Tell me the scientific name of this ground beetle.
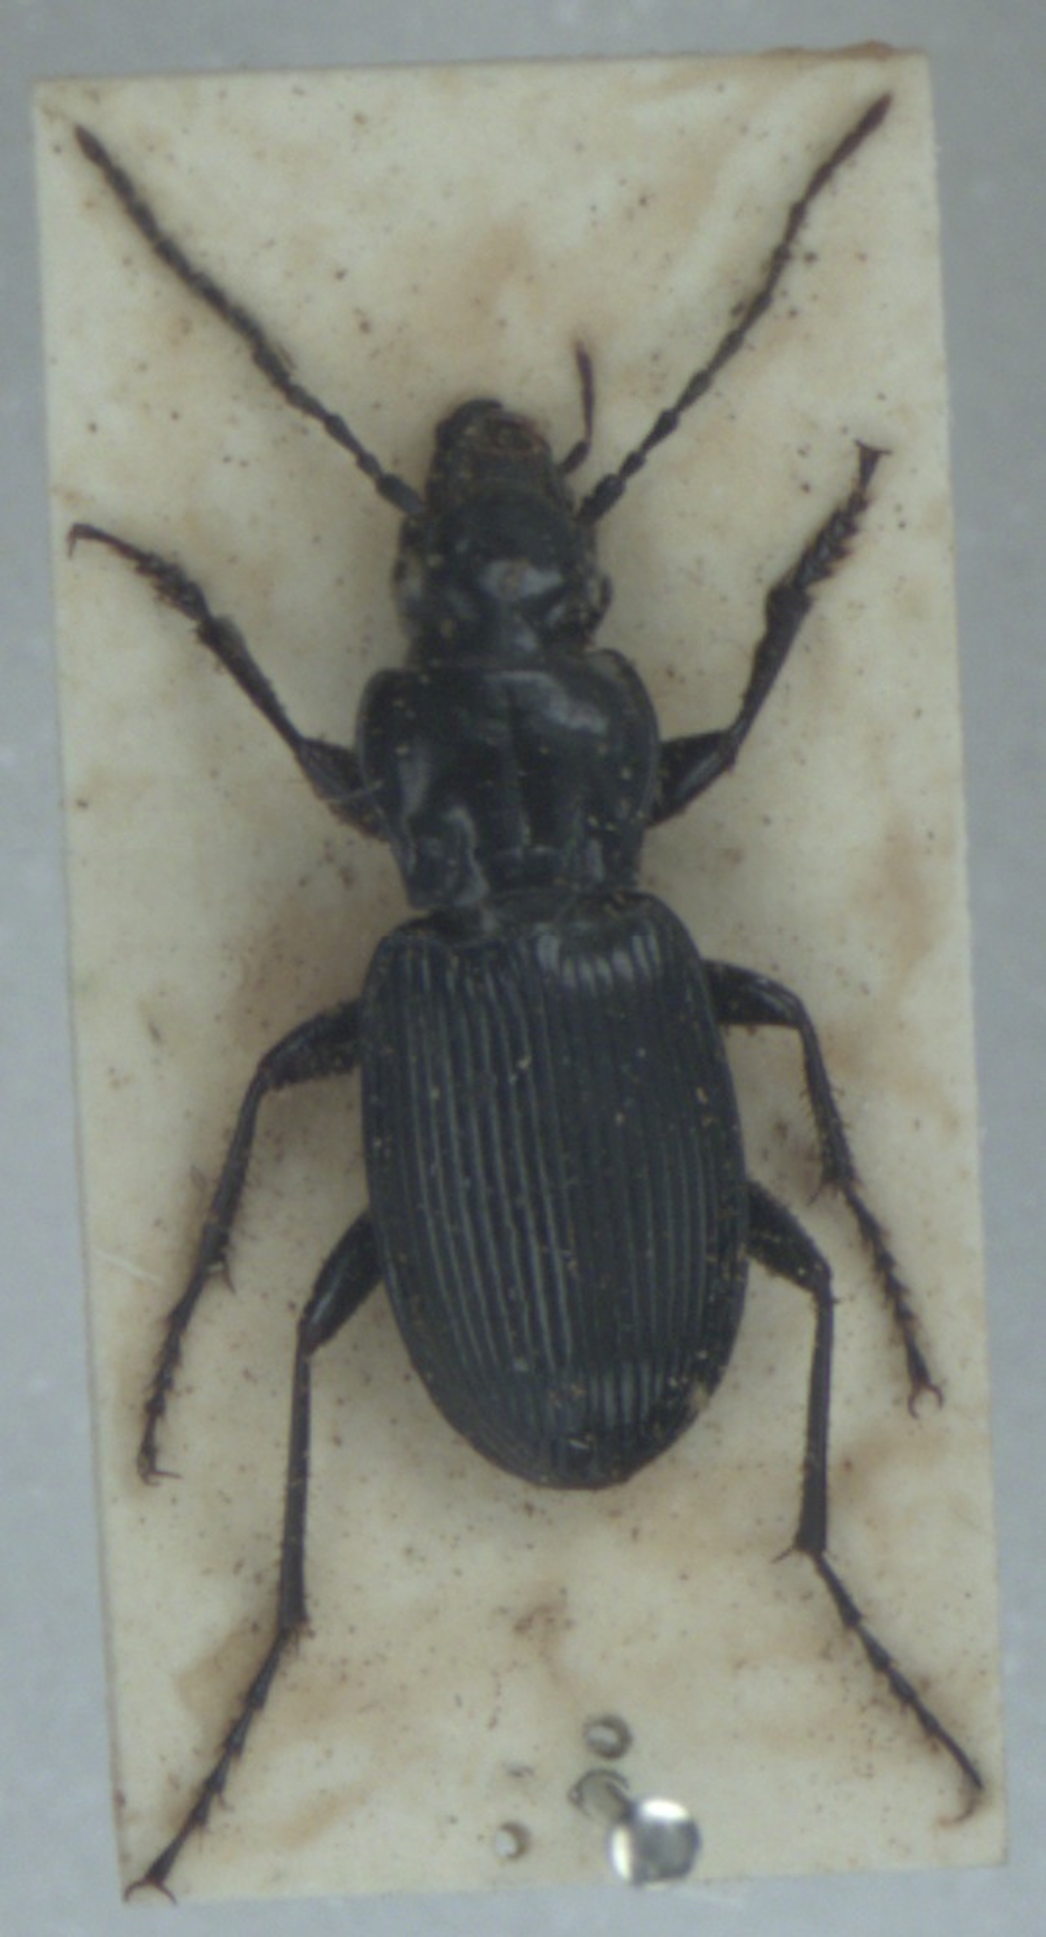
Pterostichus cristatus
